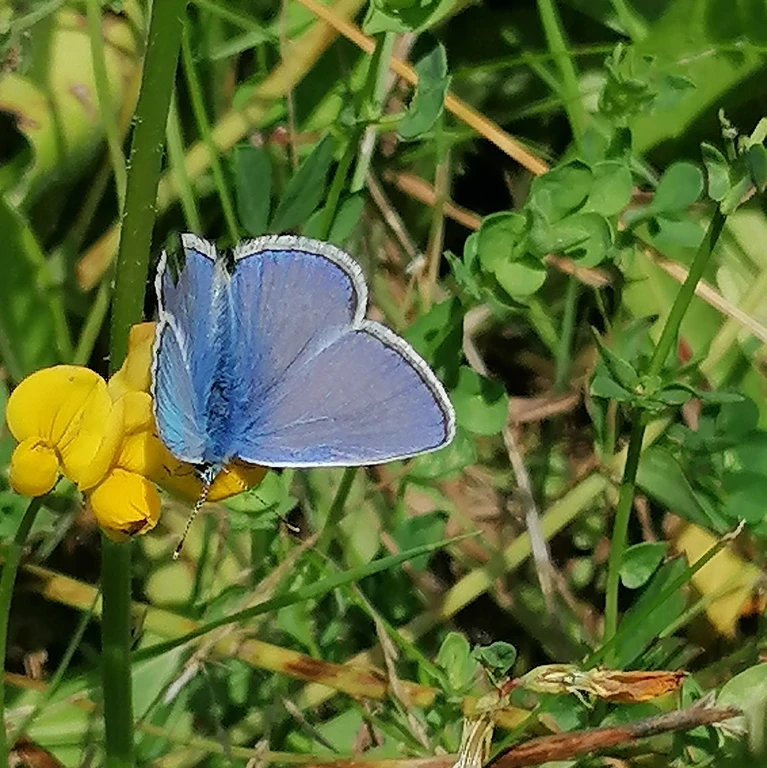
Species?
Polyommatus icarus
